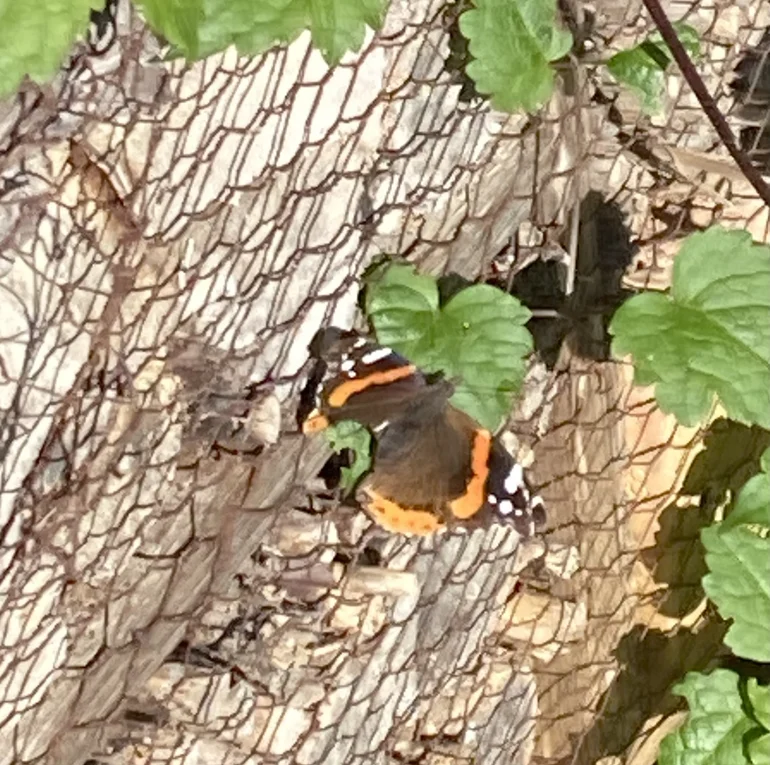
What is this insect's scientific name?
Vanessa atalanta
